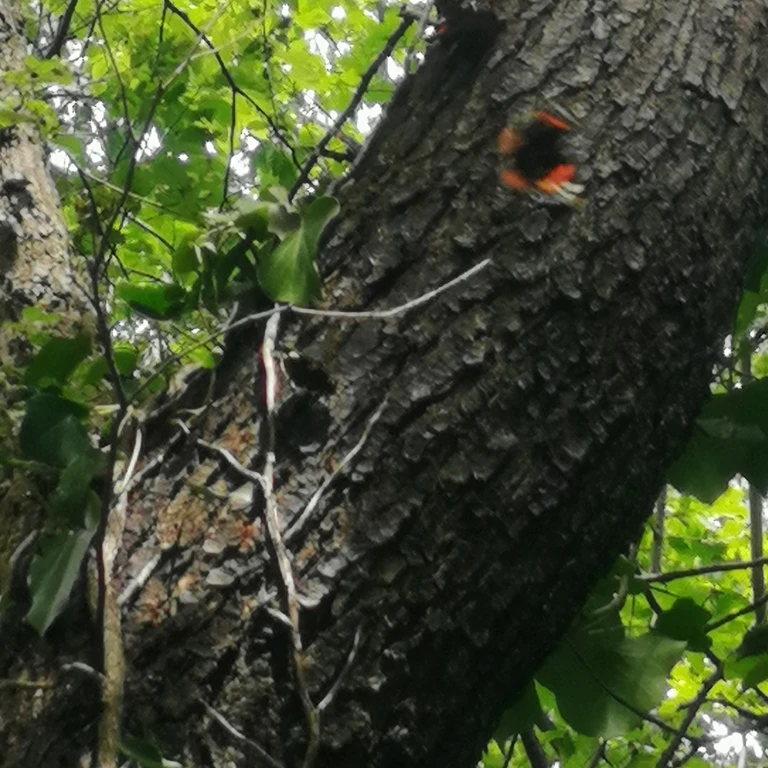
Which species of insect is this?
Vanessa atalanta
